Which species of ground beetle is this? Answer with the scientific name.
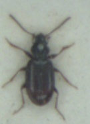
Bembidion normannum
